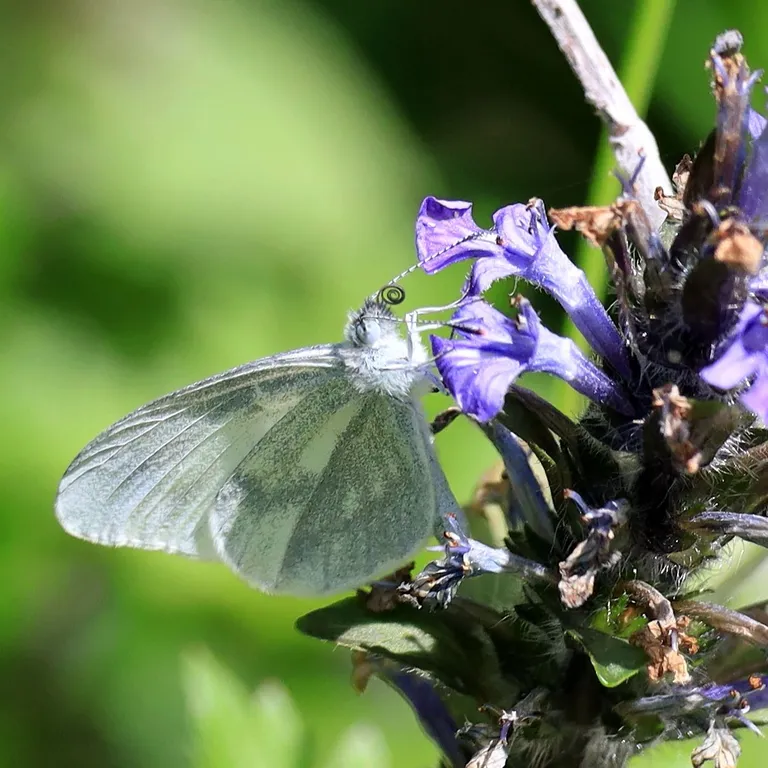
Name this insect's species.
Leptidea sinapis/juvernica
